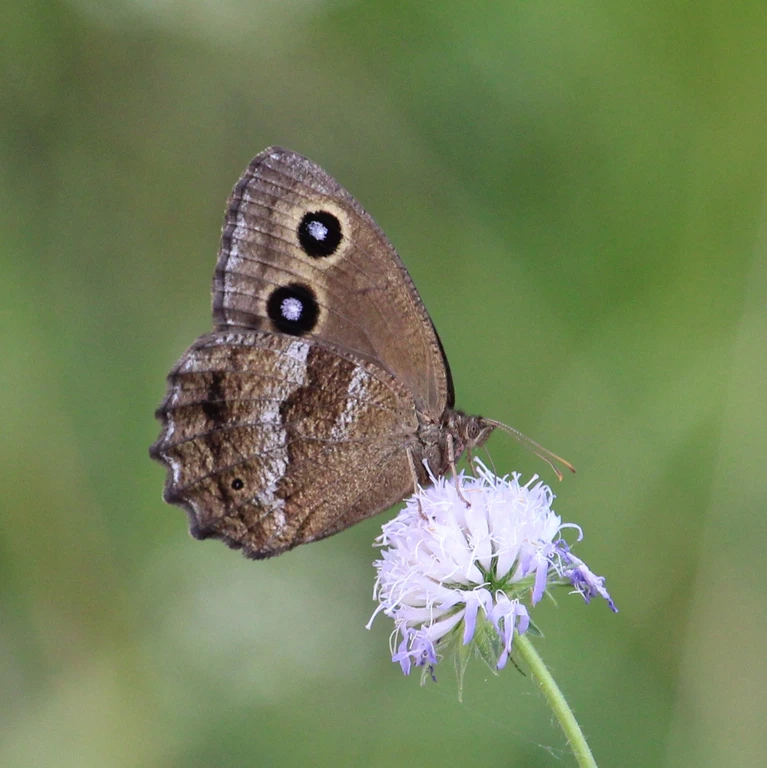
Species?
Minois dryas
